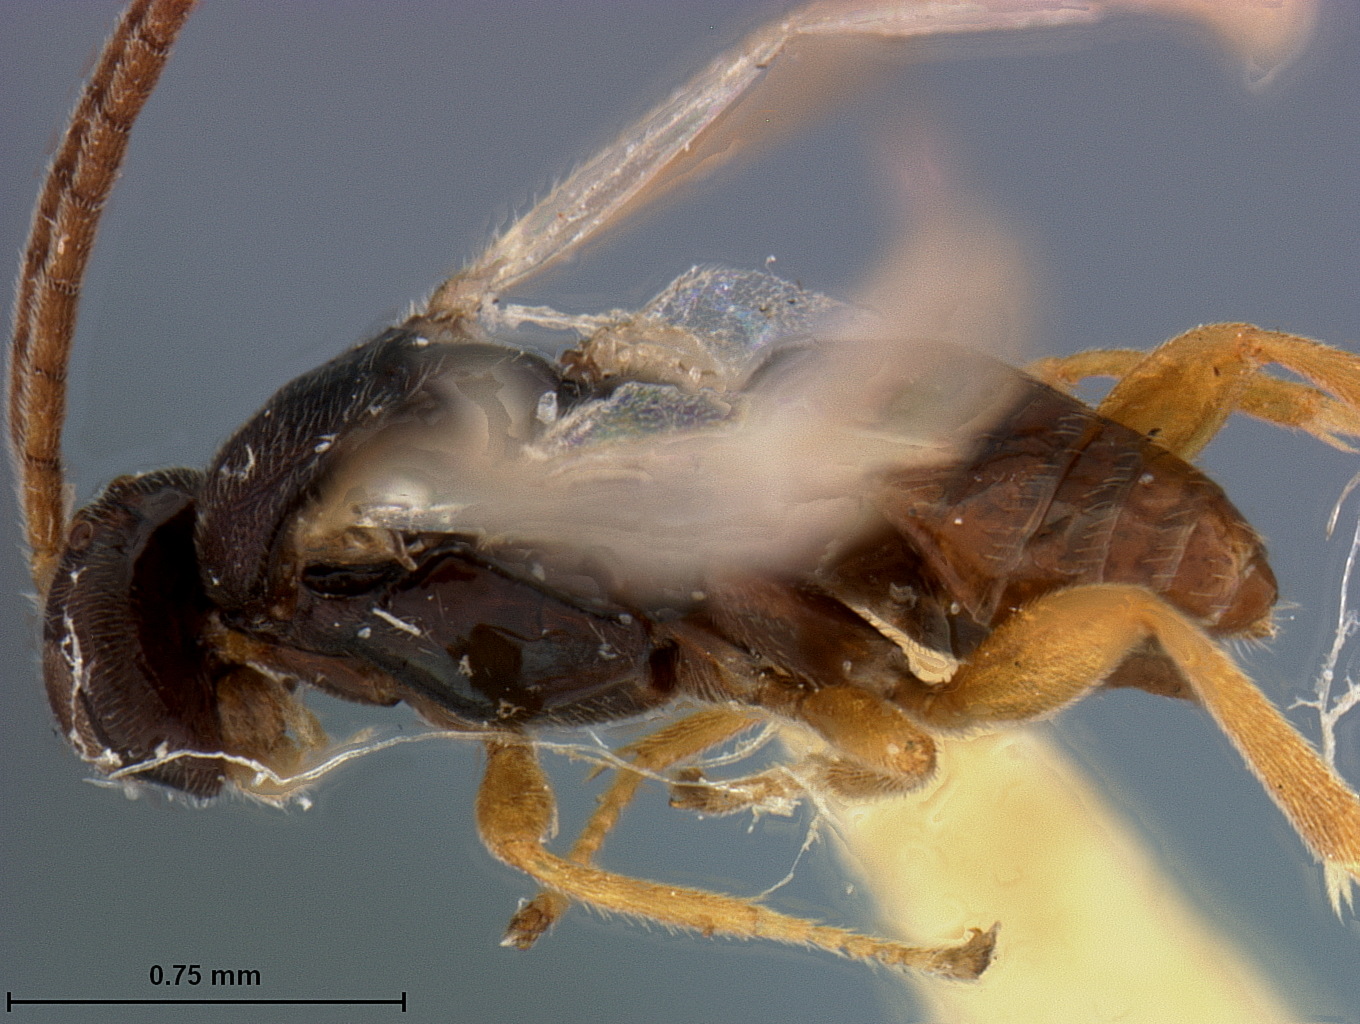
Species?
Apanteles acerontiae
